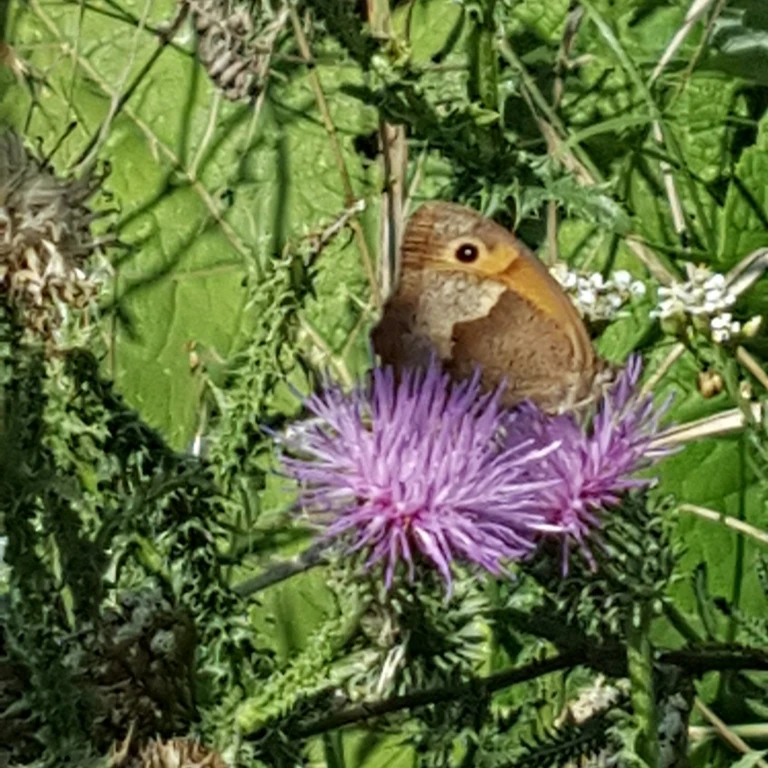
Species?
Maniola jurtina
